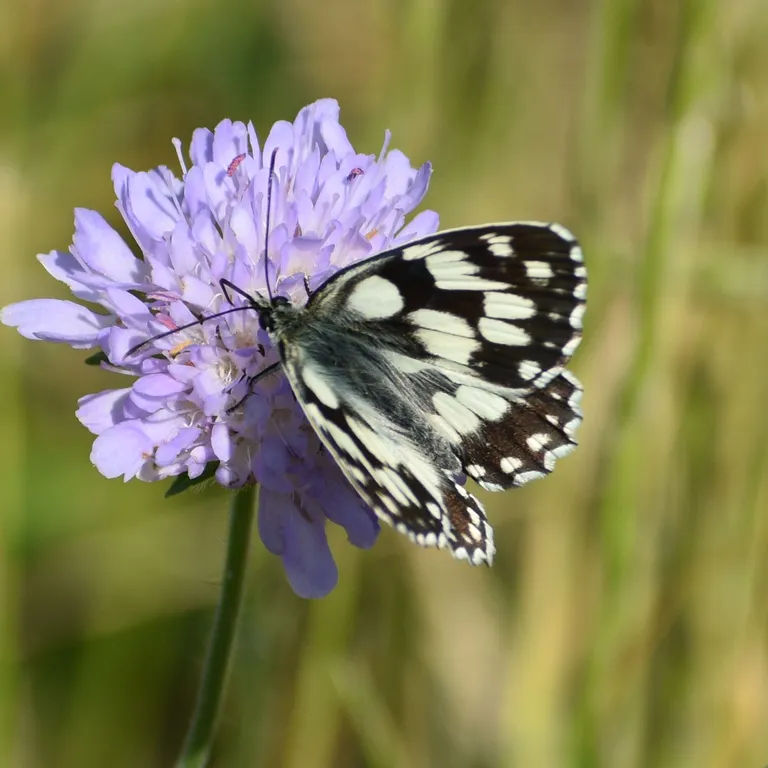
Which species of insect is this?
Melanargia galathea
